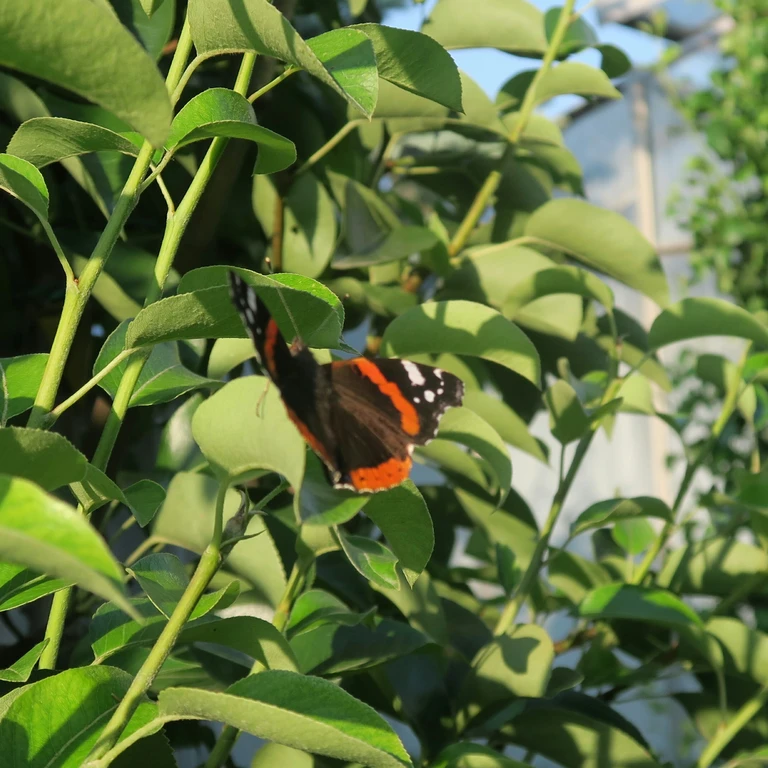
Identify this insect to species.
Vanessa atalanta
